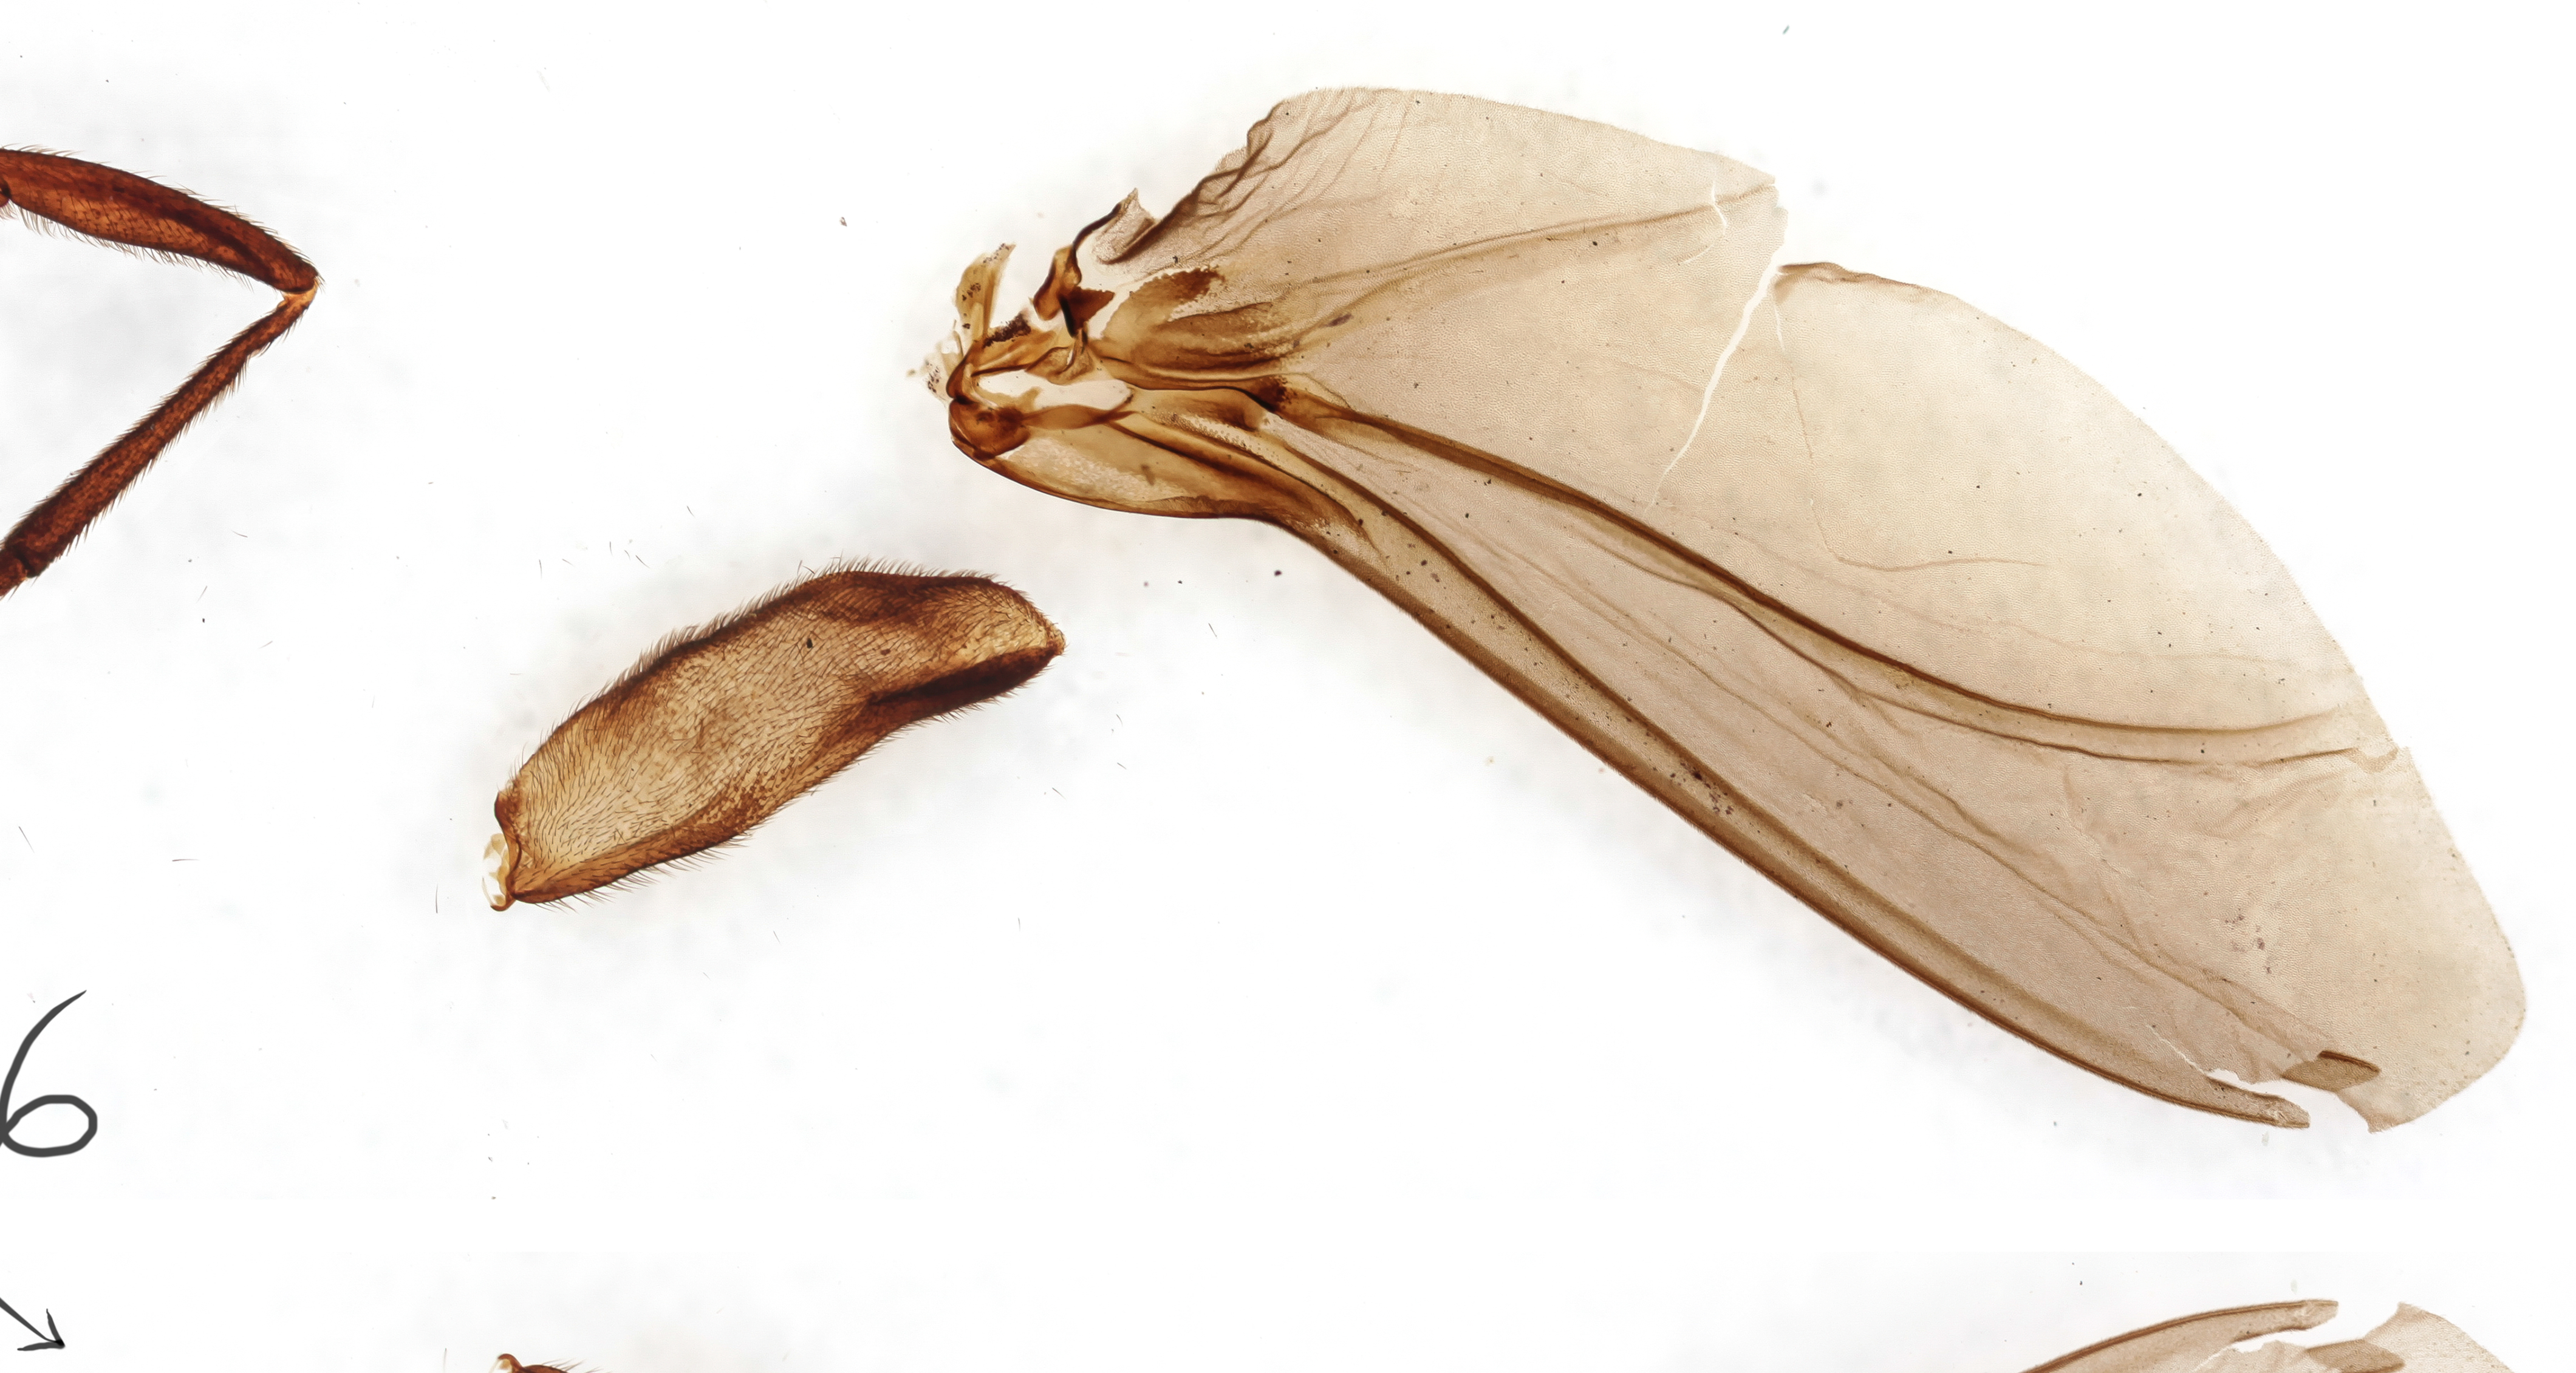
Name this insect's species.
Ripidius muiri
